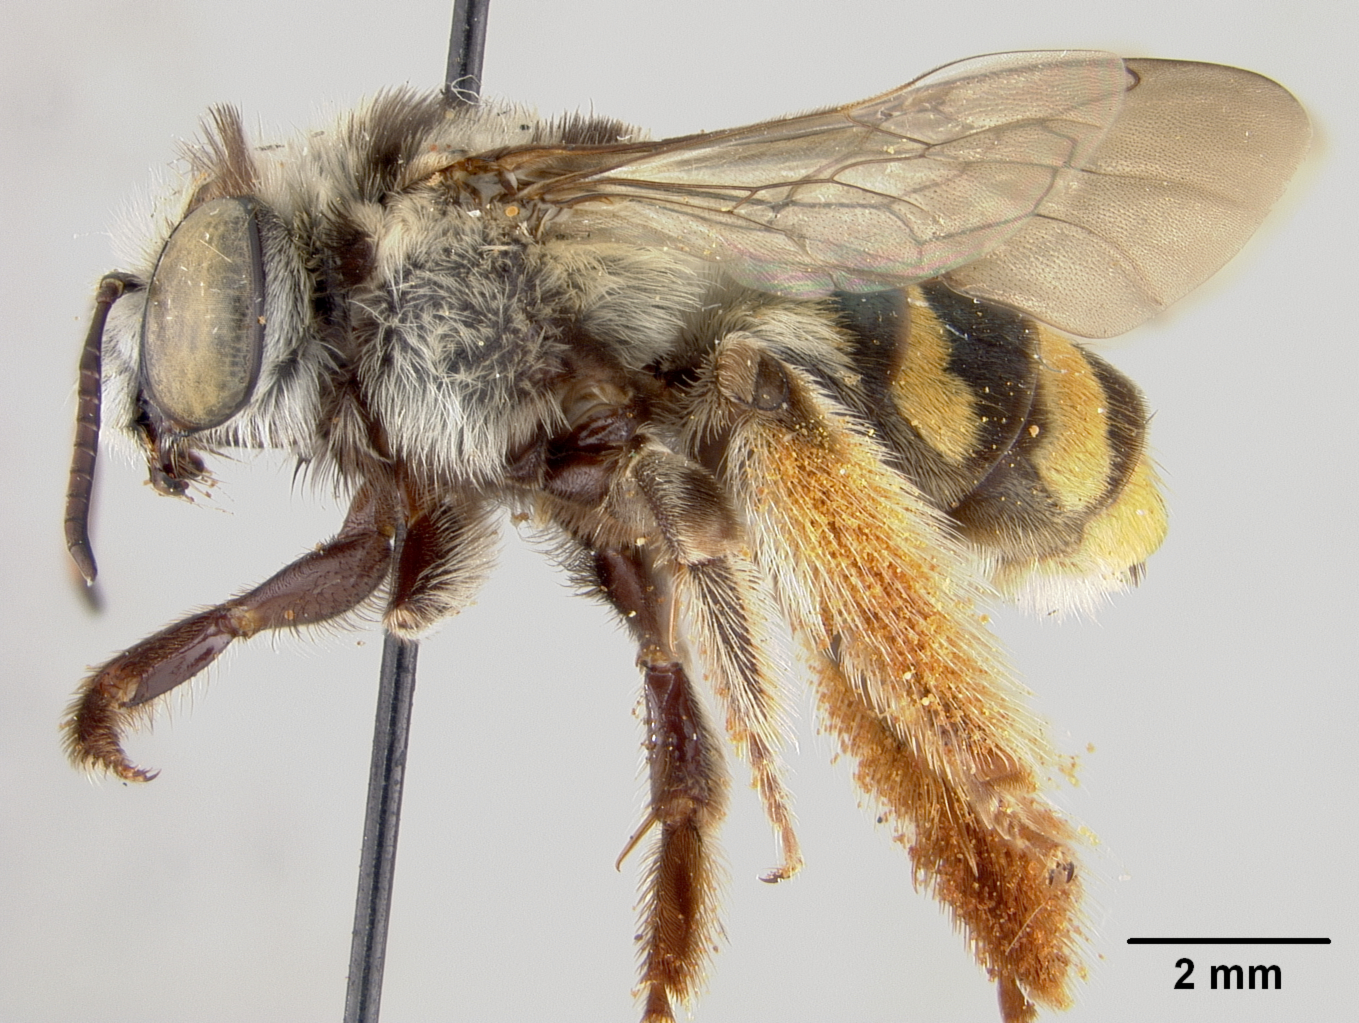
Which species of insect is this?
Florilegus pavoninus
